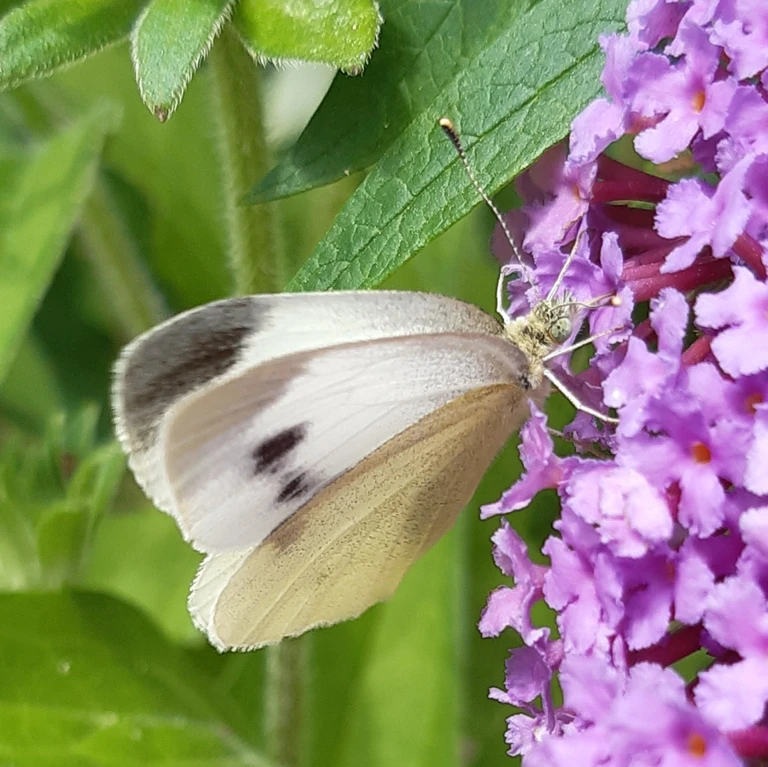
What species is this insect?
Pieris mannii
